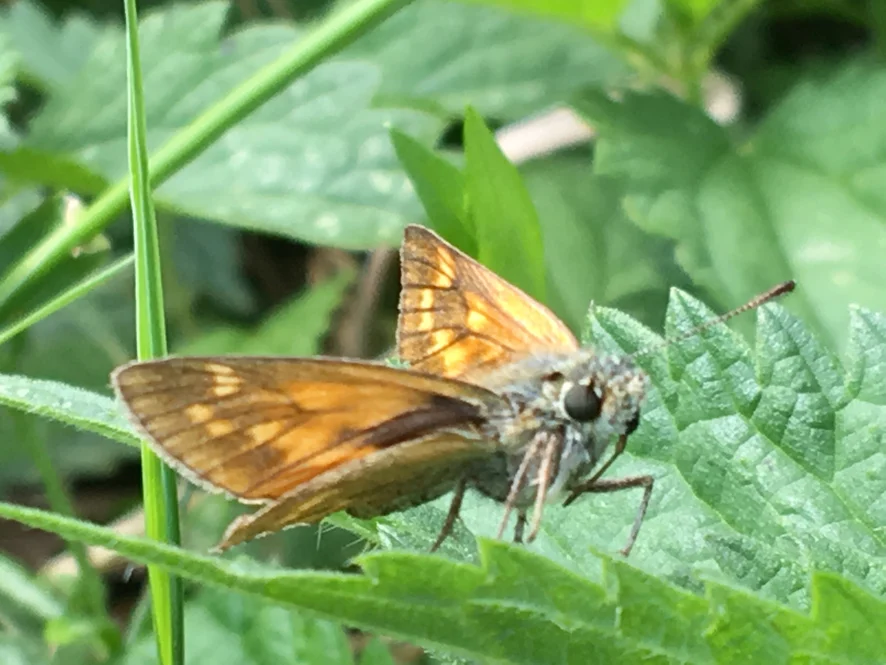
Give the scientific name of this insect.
Ochlodes sylvanus (also Ochlodes venata)
